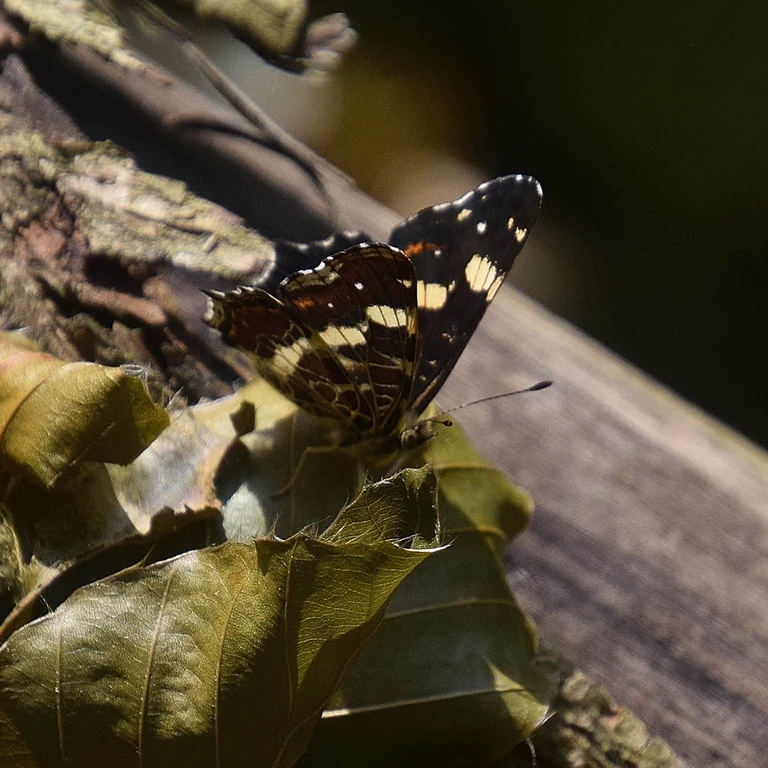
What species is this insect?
Araschnia levana
